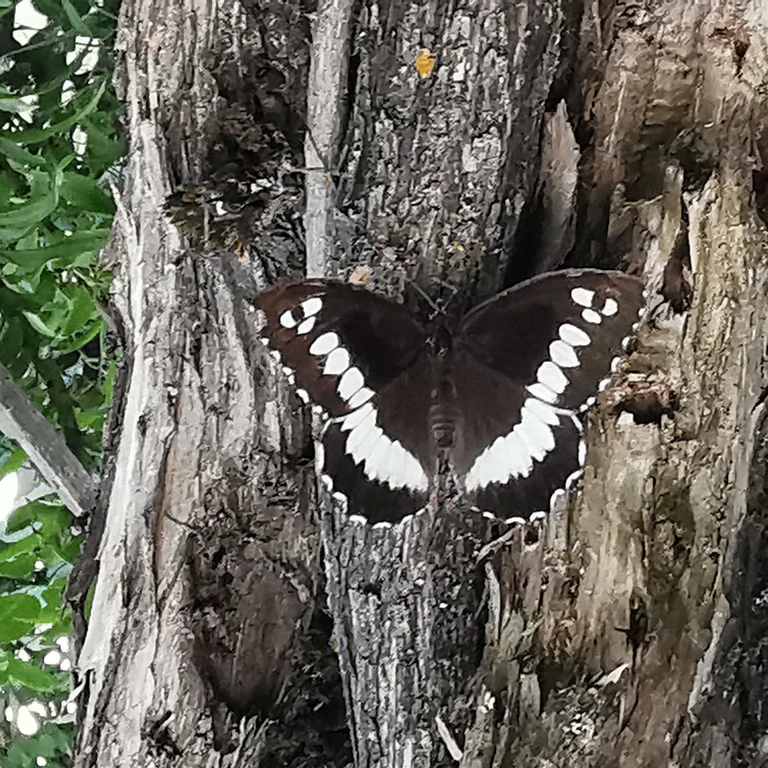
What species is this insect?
Brintesia circe
